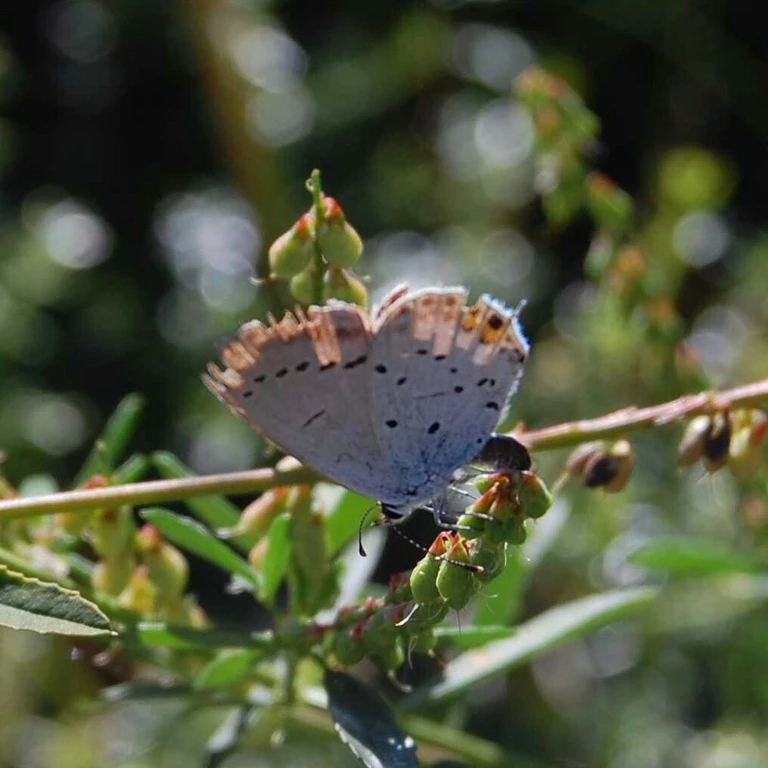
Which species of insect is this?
Cupido argiades (also Elkalyce argiades)
